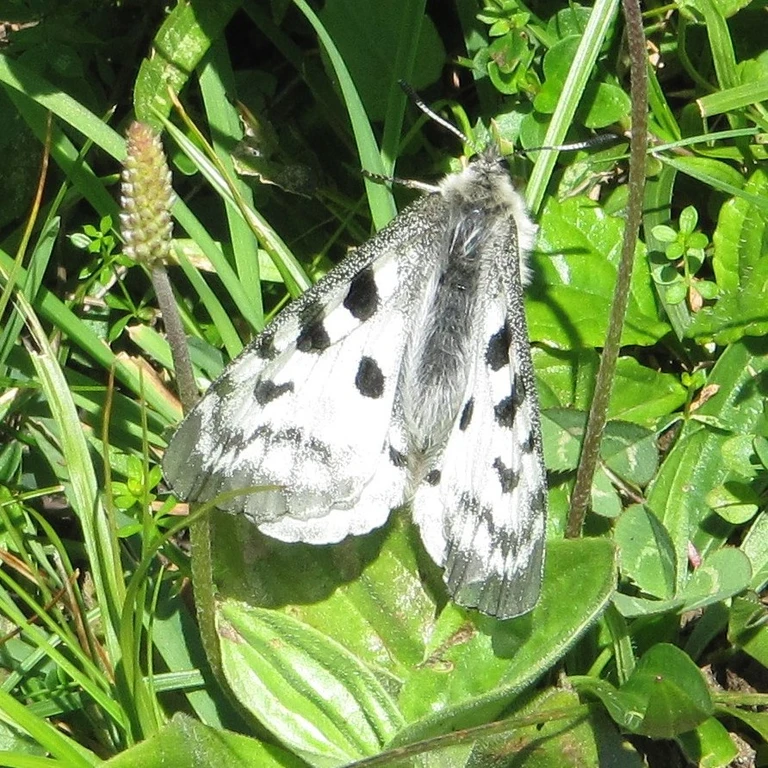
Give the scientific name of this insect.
Parnassius apollo
